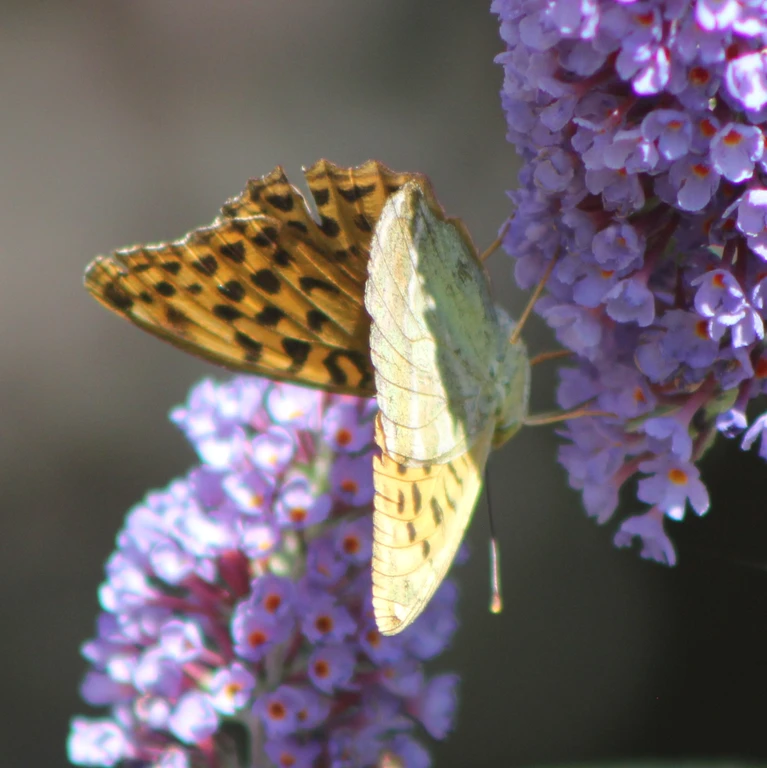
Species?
Argynnis paphia
